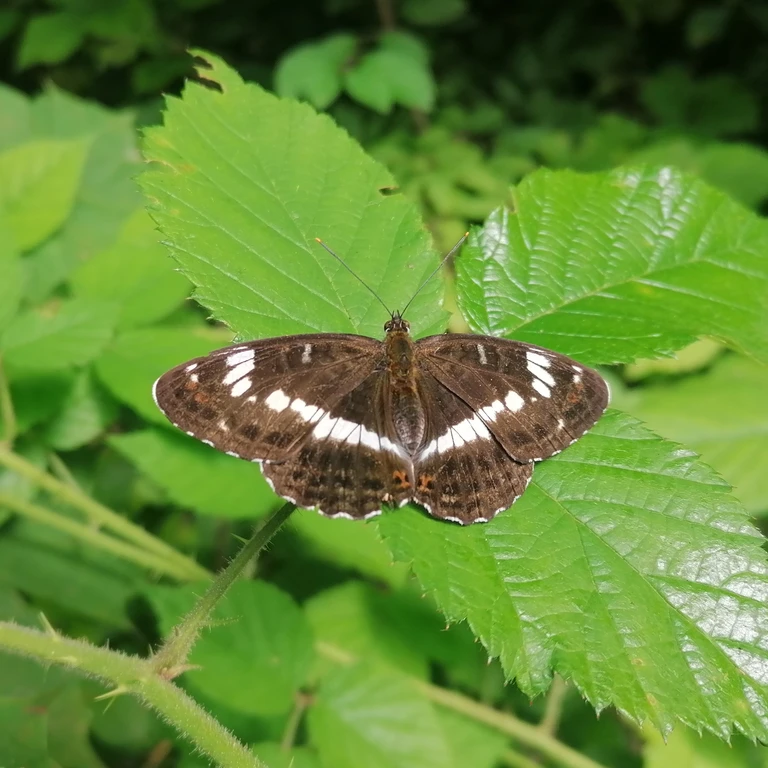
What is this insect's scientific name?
Limenitis camilla (also Ladoga camilla)
